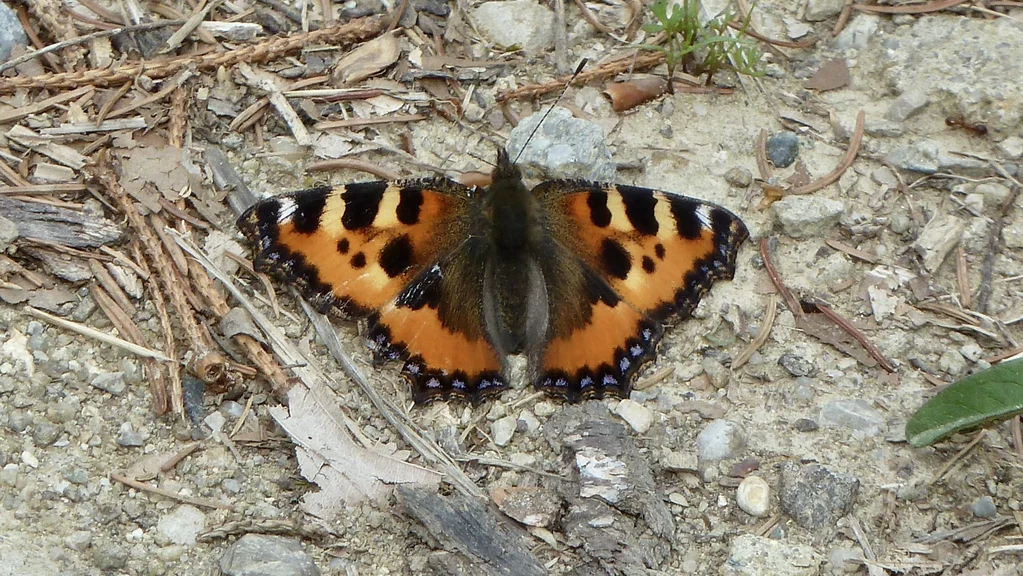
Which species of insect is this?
Aglais urticae
